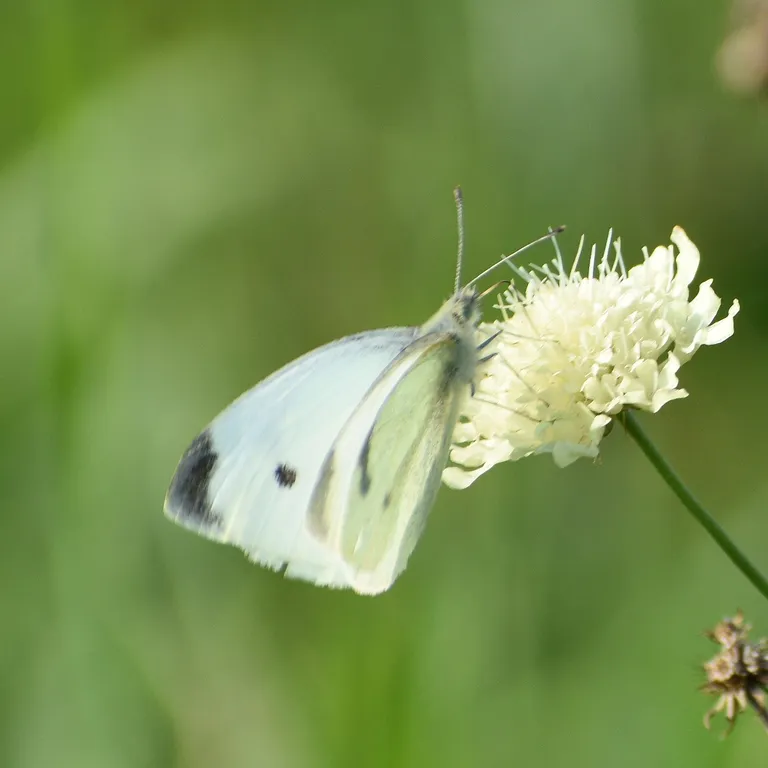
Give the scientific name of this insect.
Pieris rapae
